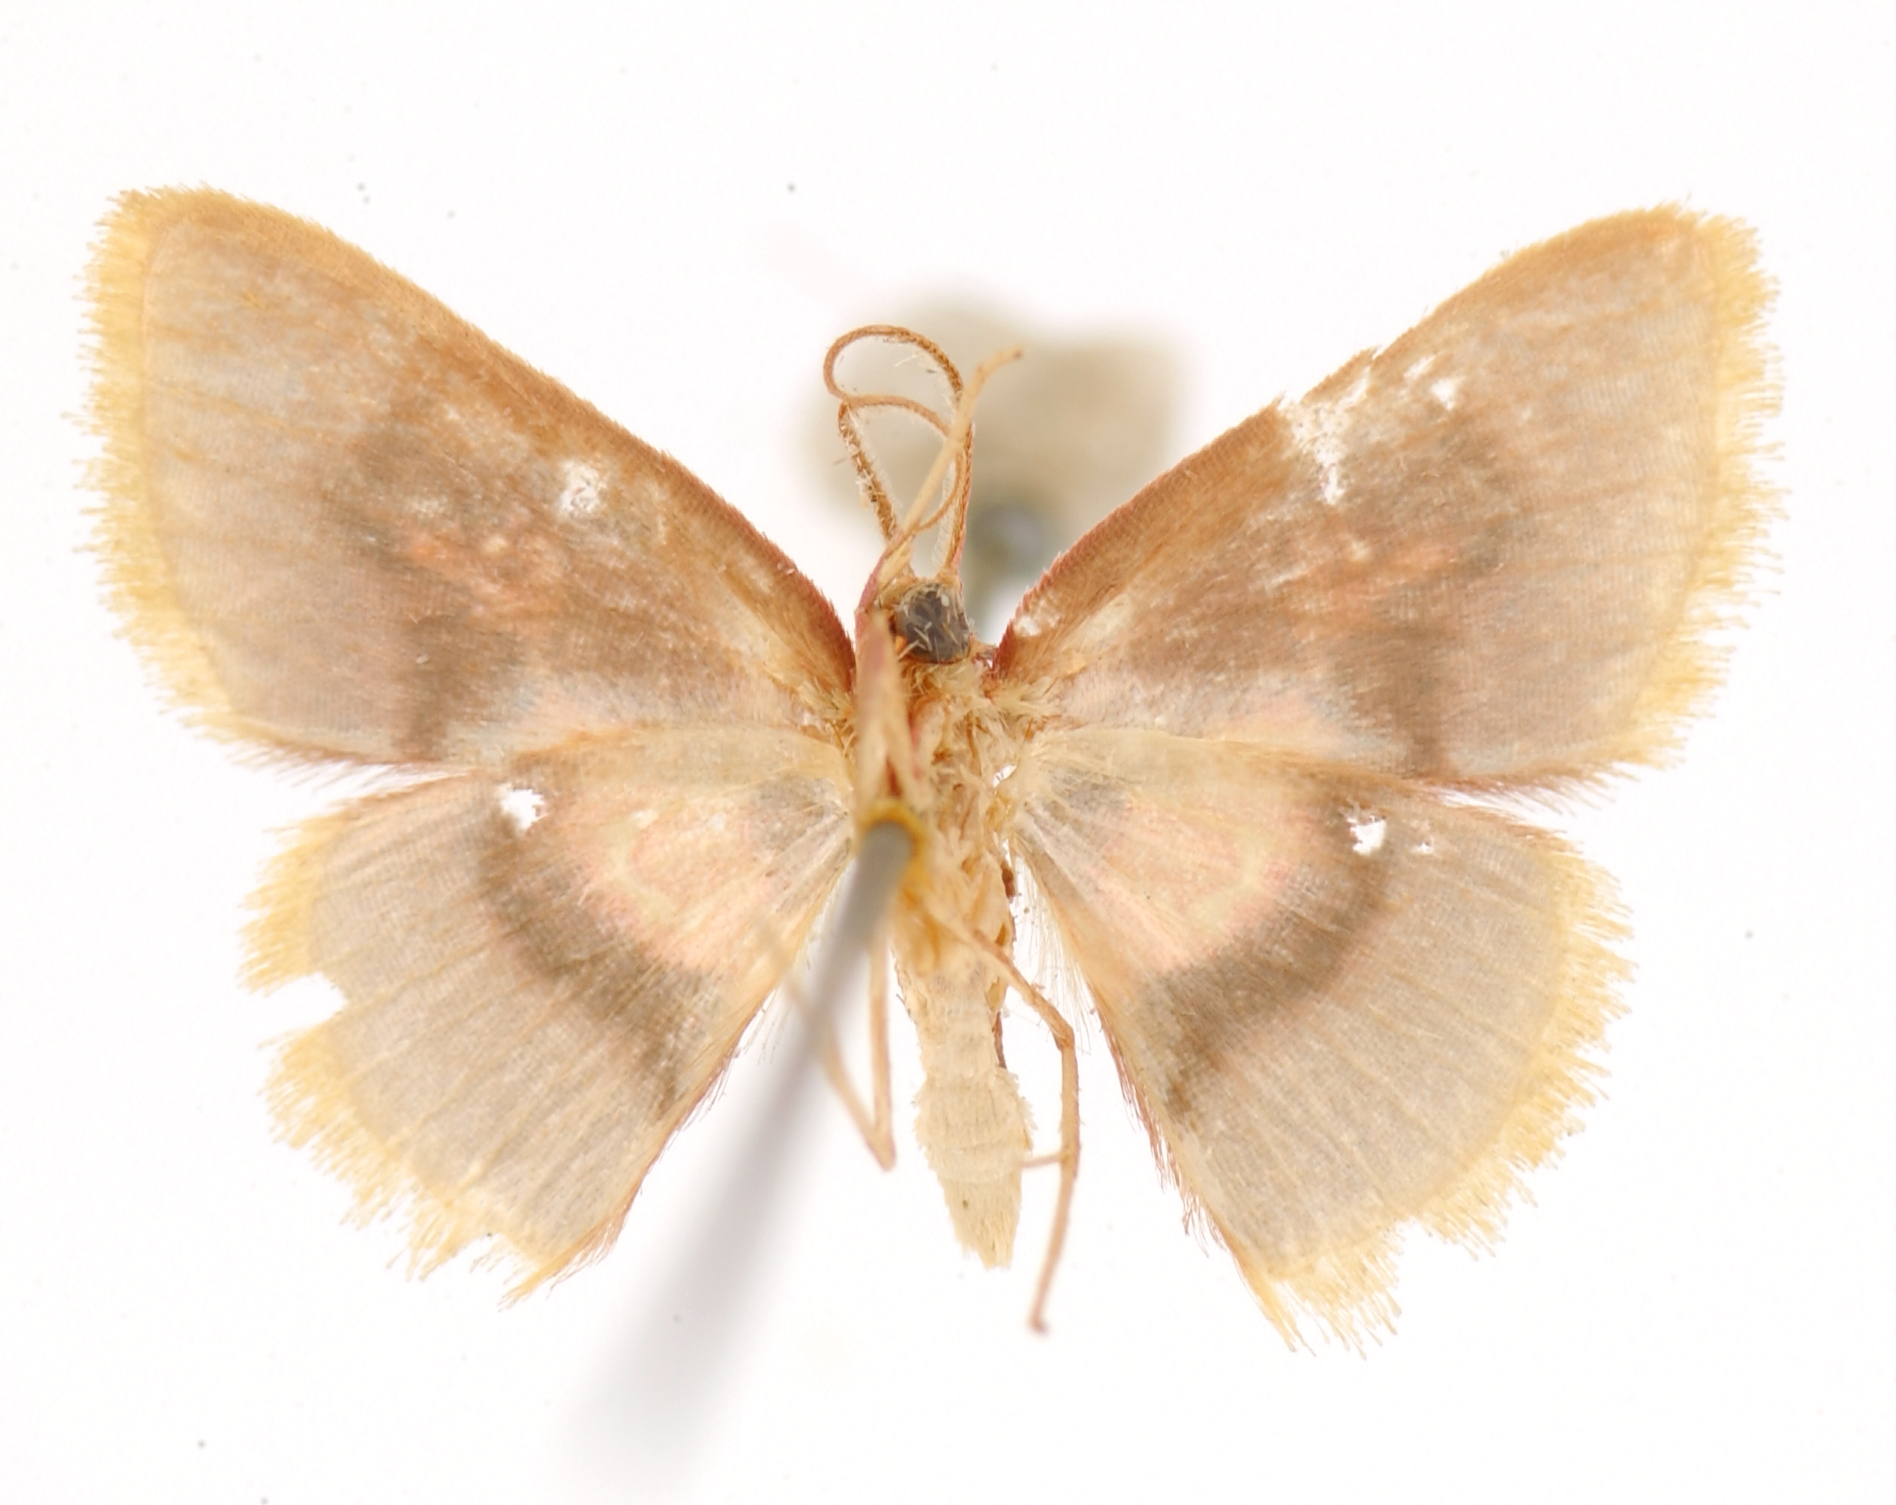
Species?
Euemera ignefumosa (also Tricentra ignefumosa)
